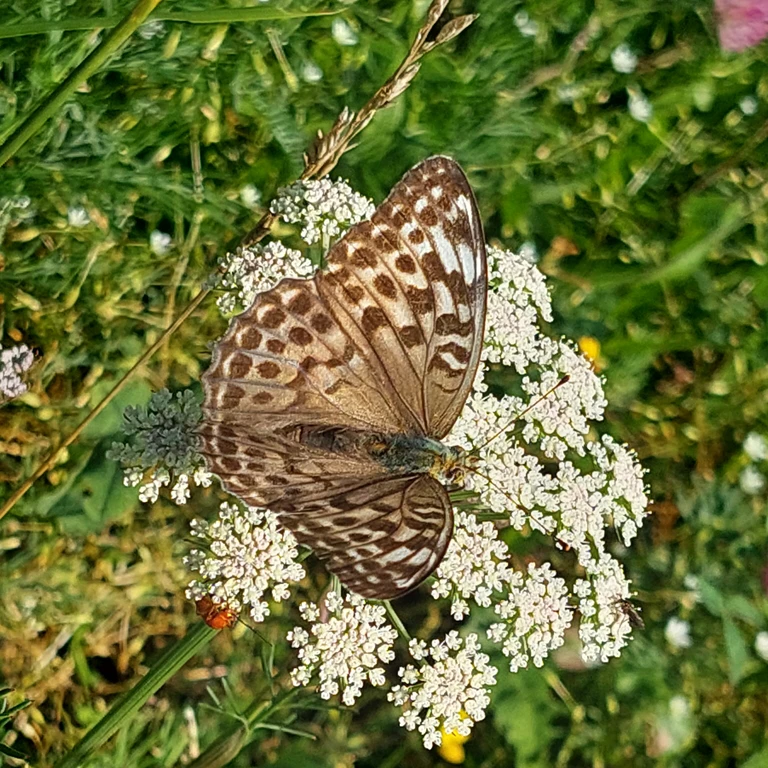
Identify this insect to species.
Argynnis paphia
